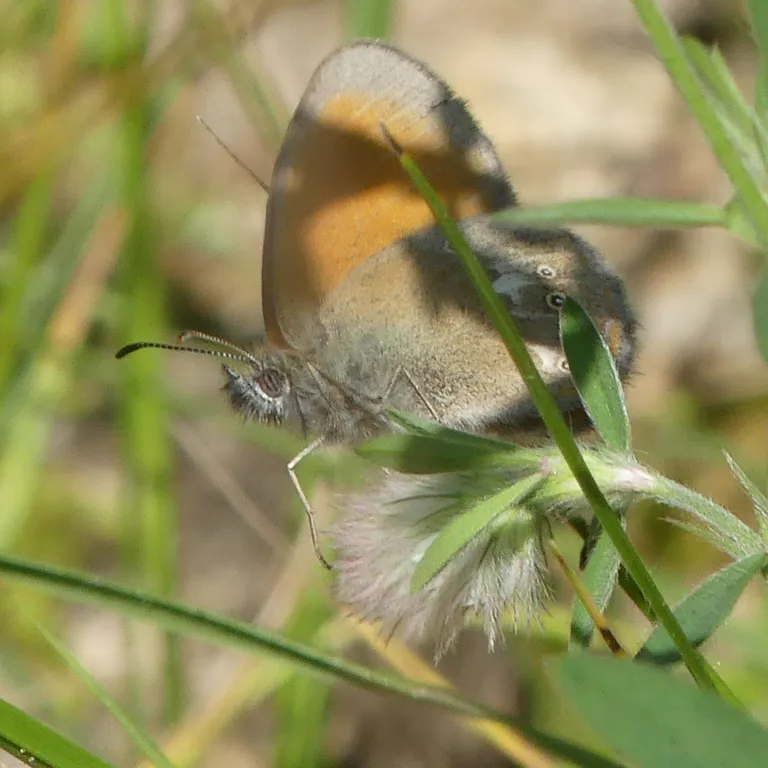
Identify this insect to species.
Coenonympha glycerion (also Coenonympha iphis)
